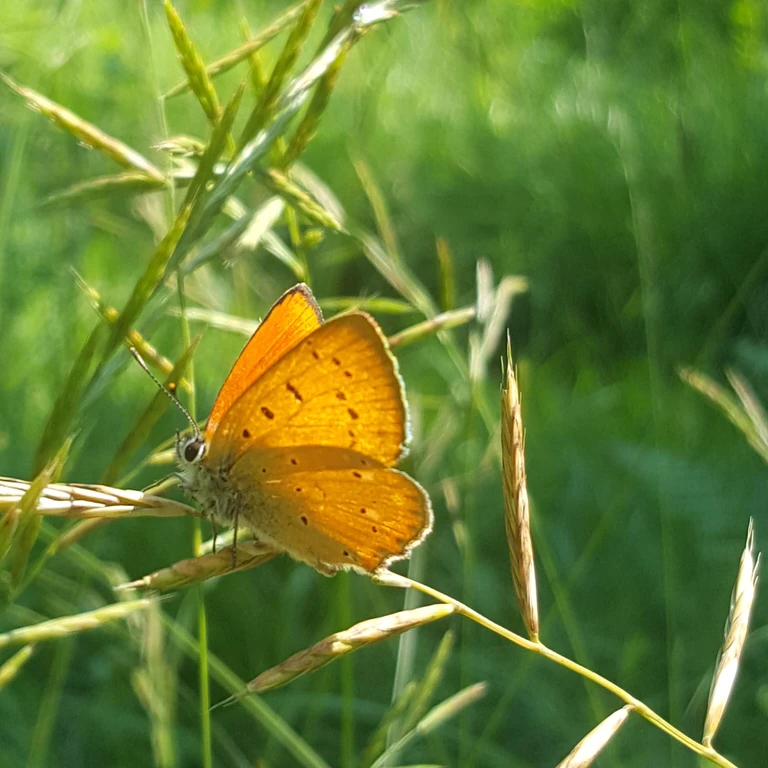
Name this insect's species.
Lycaena virgaureae
